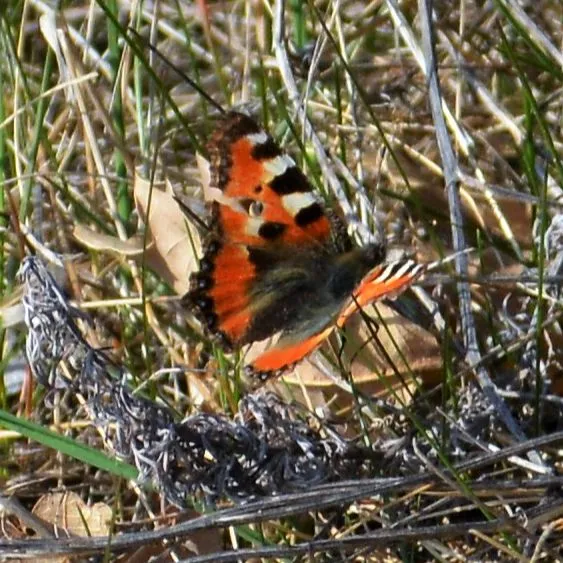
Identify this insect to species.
Aglais urticae
